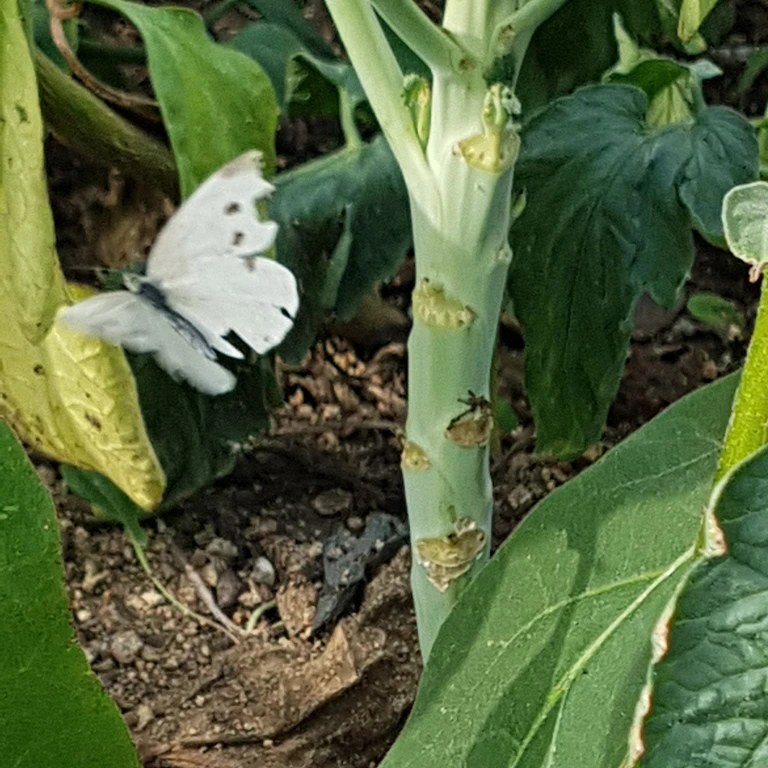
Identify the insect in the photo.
Pieris rapae
